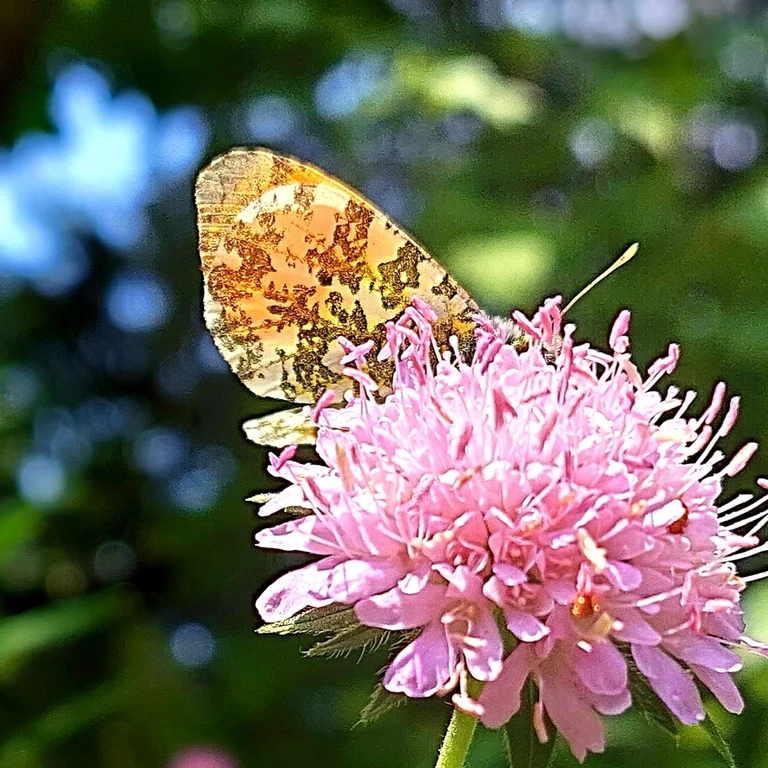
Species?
Anthocharis cardamines
